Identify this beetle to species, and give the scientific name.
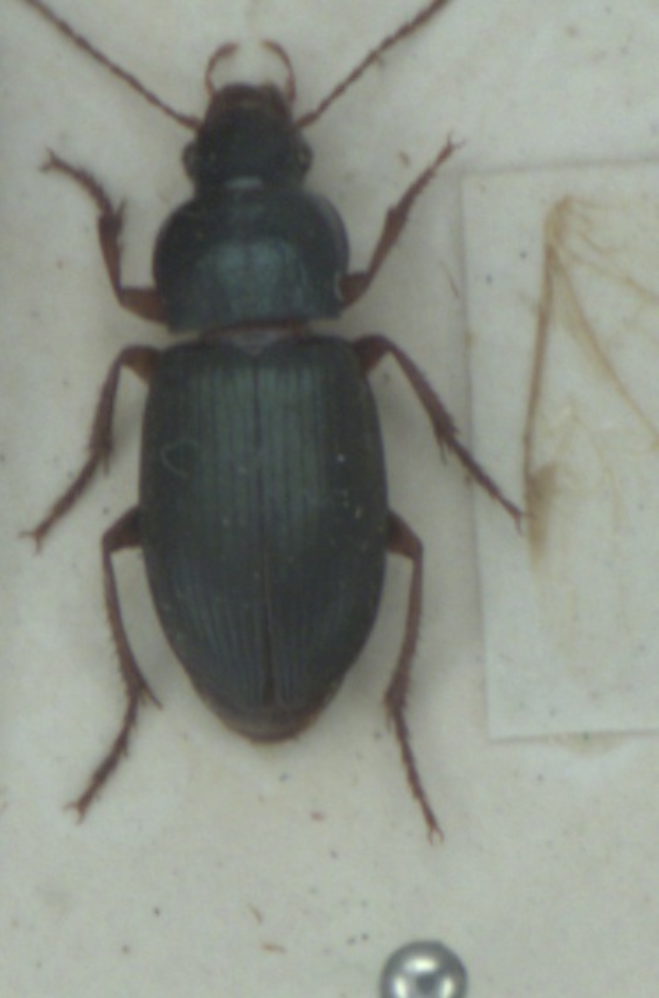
Ophonus laticollis
